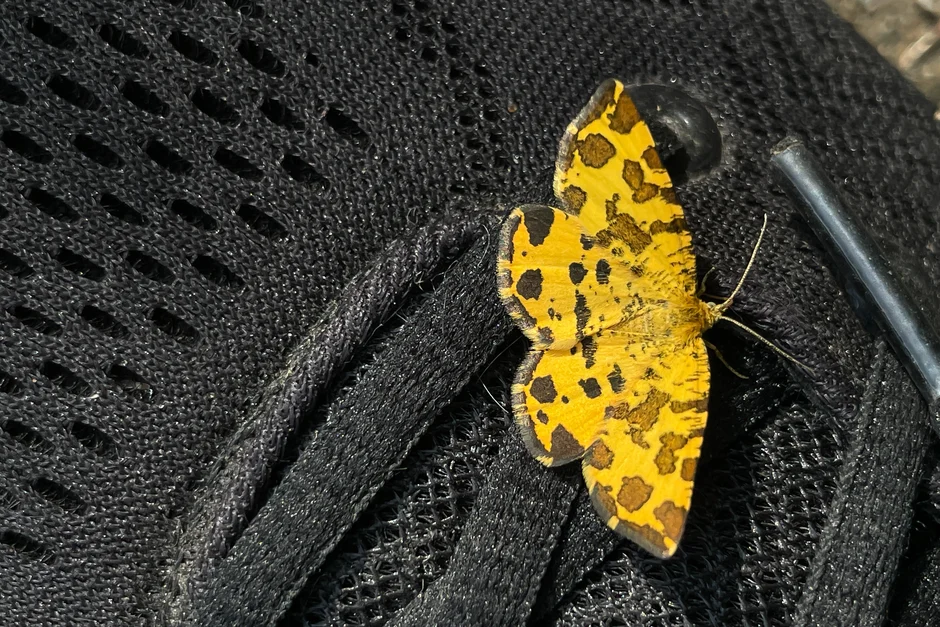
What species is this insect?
Pseudopanthera macularia
